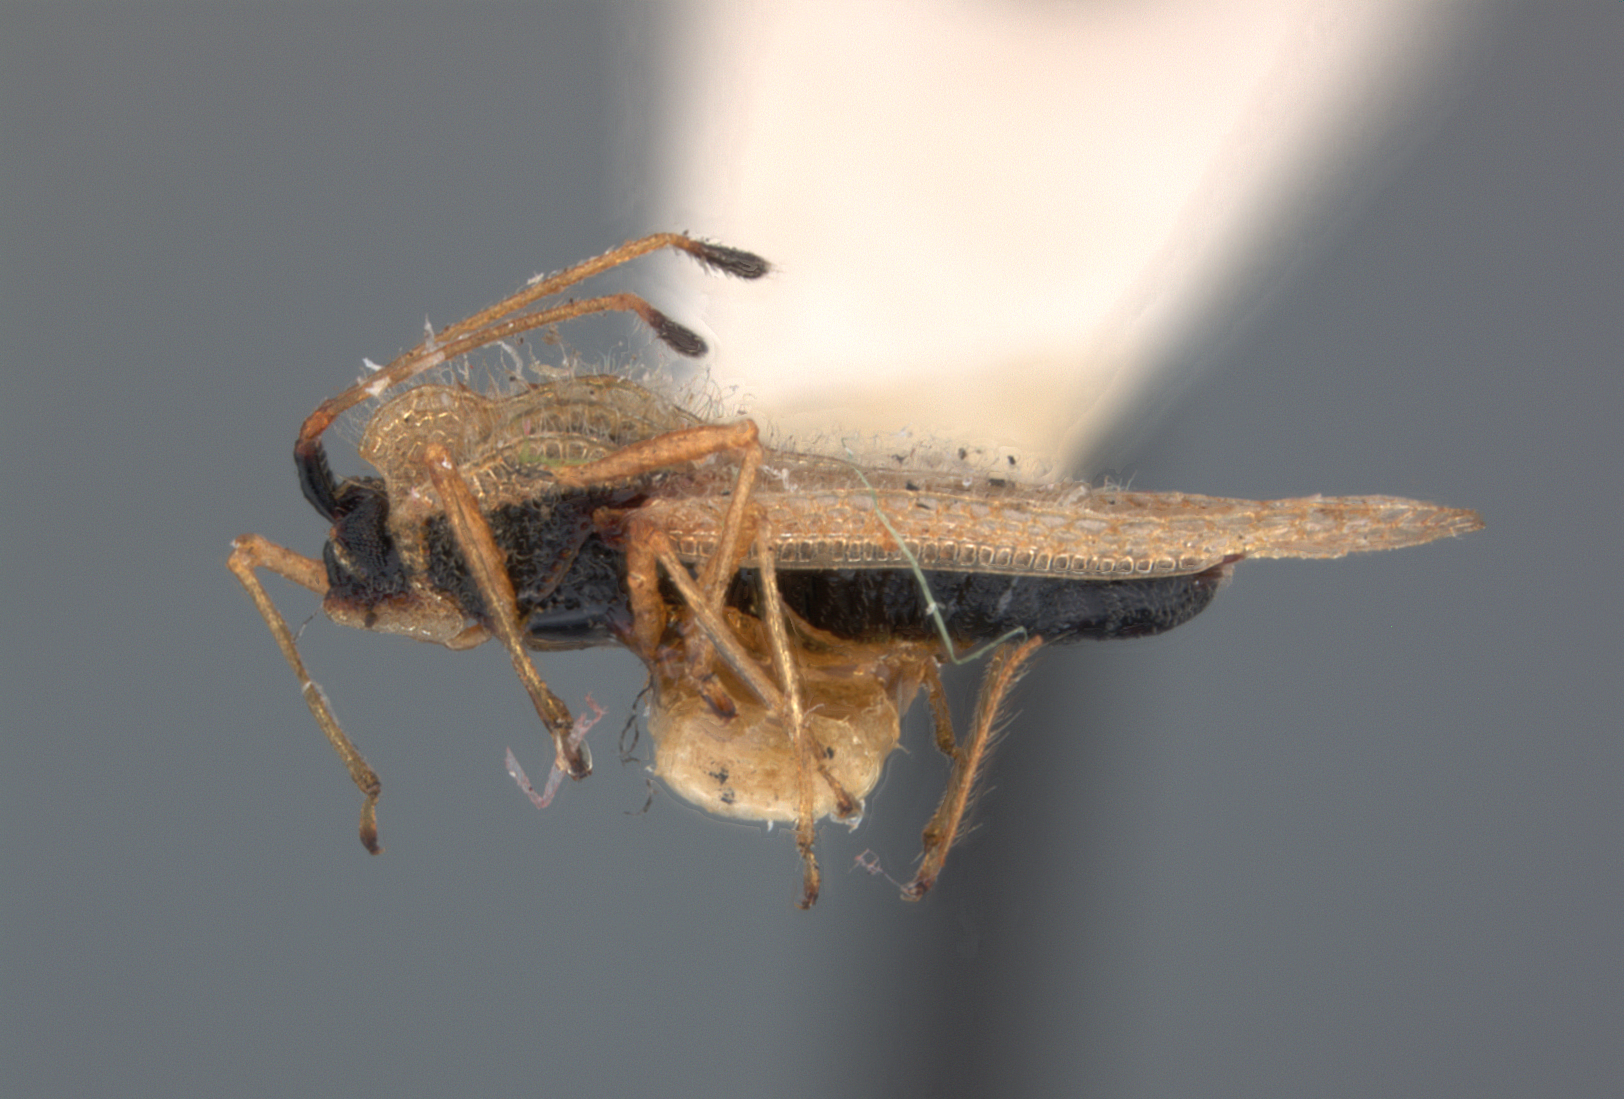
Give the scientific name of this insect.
Gargaphia oregona
